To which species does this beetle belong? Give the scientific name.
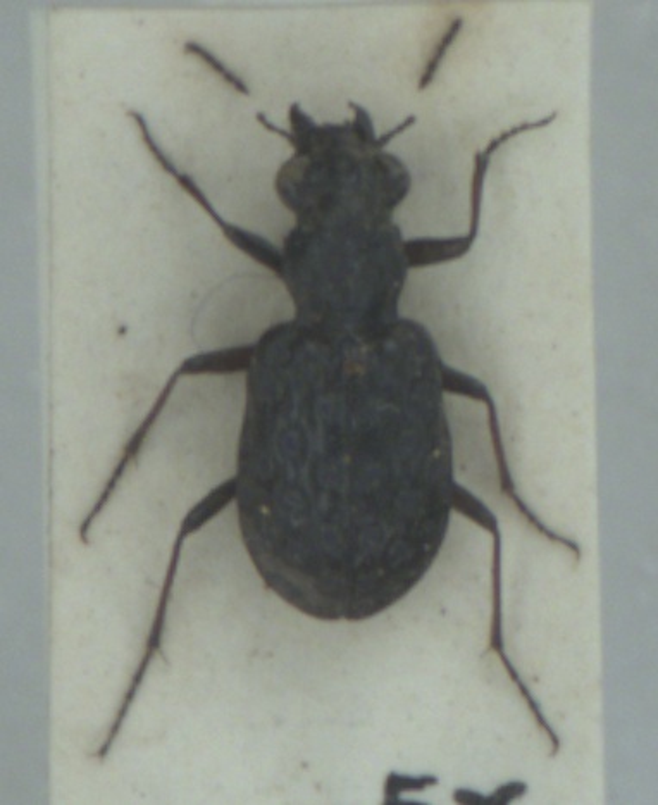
Elaphrus cupreus
